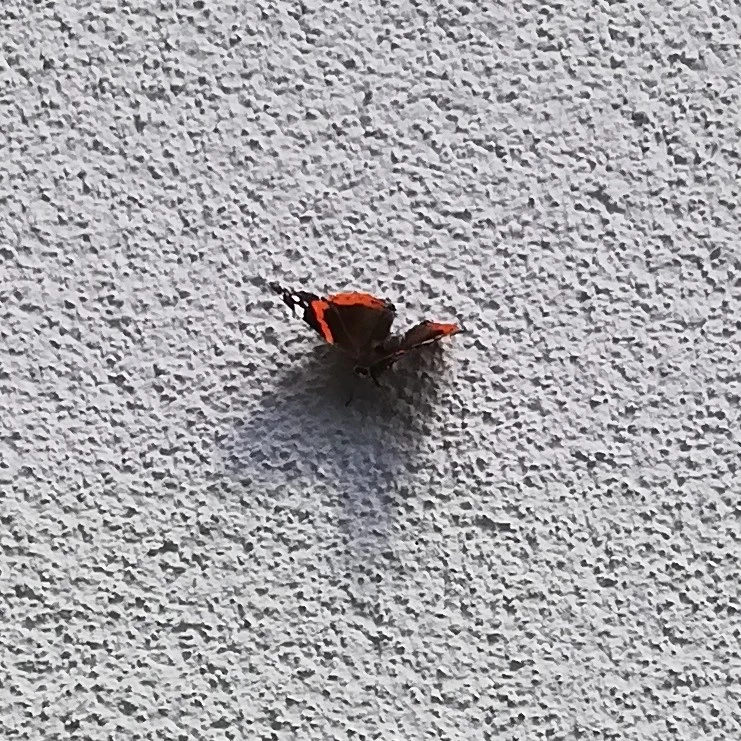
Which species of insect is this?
Vanessa atalanta
